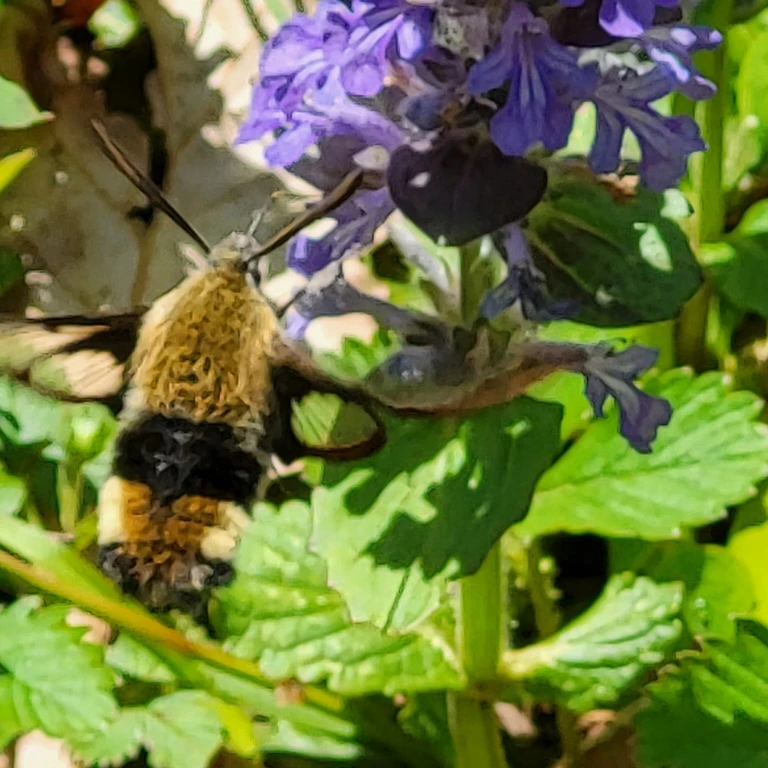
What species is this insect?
Hemaris fuciformis
